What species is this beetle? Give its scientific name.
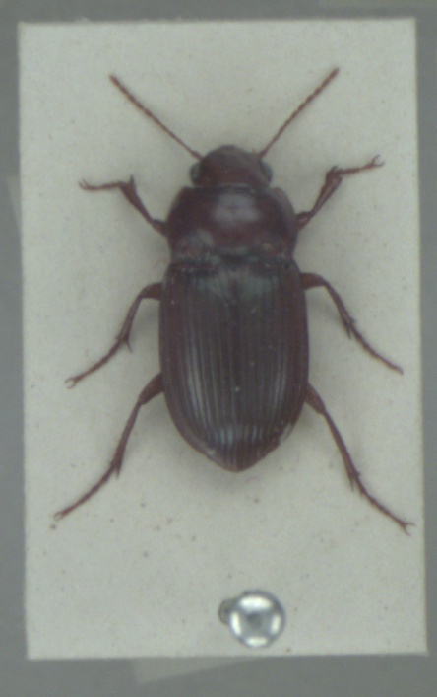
Amara fulva
